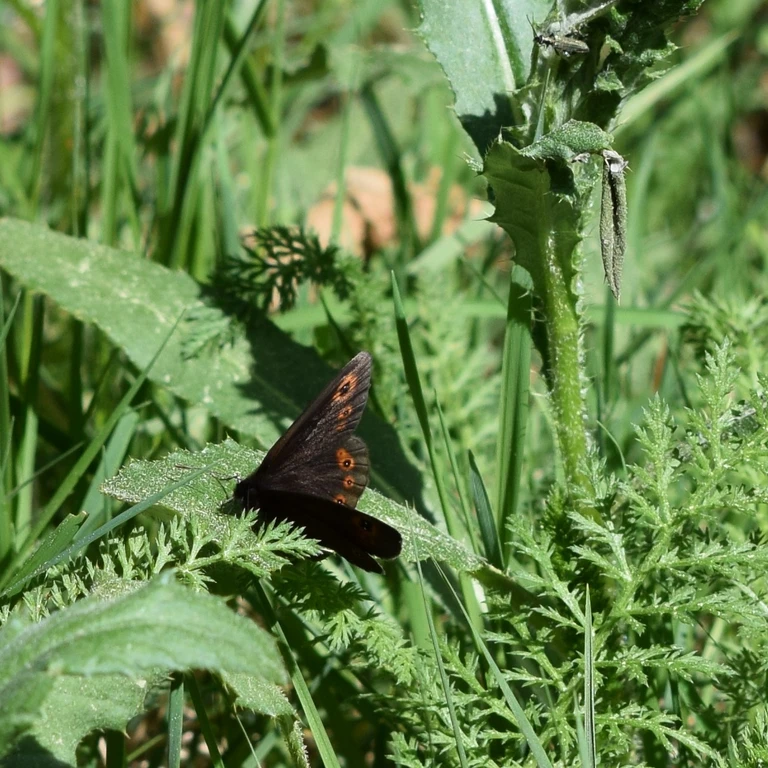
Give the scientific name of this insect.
Erebia medusa
